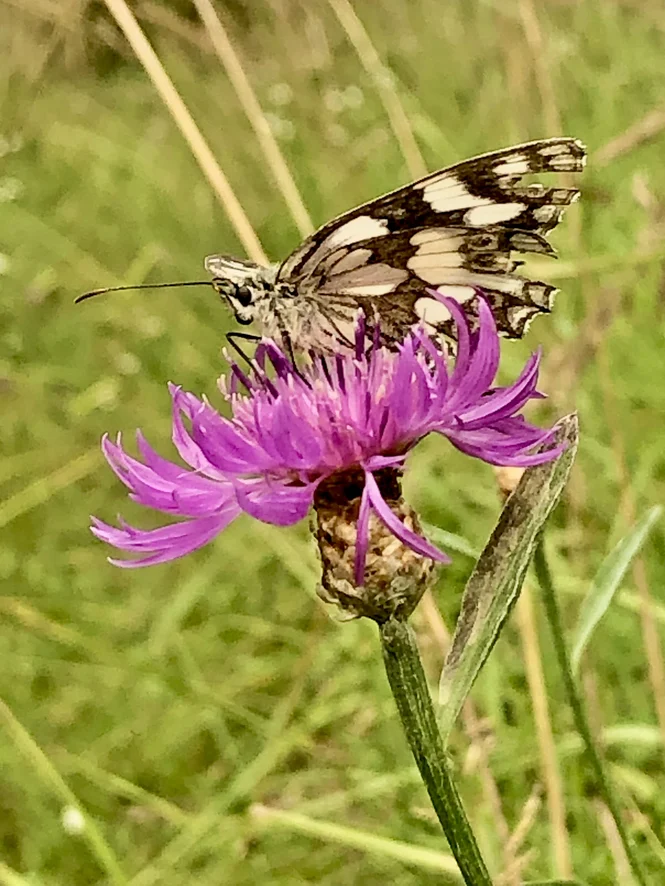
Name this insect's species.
Melanargia galathea
